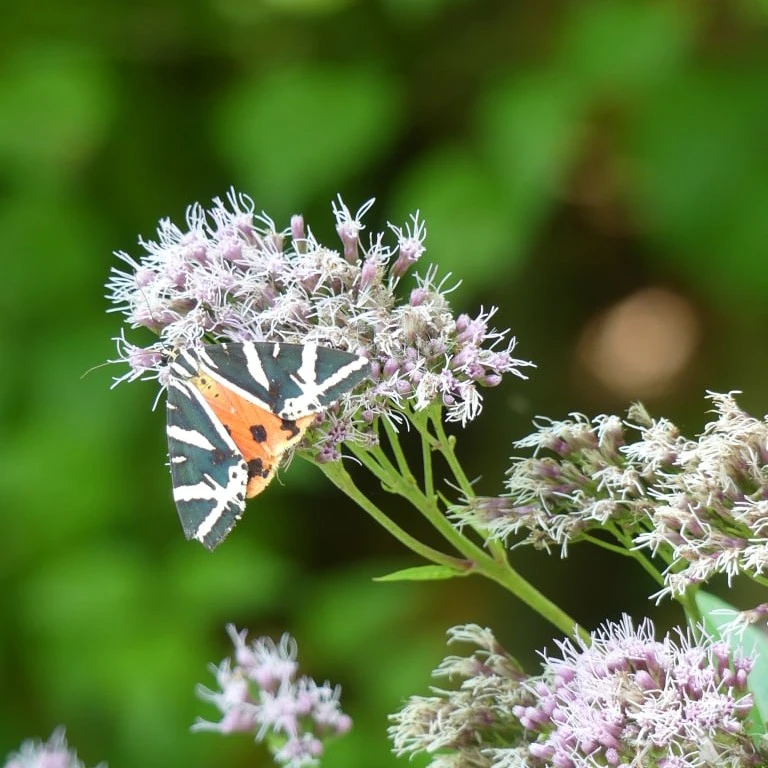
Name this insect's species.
Euplagia quadripunctaria
